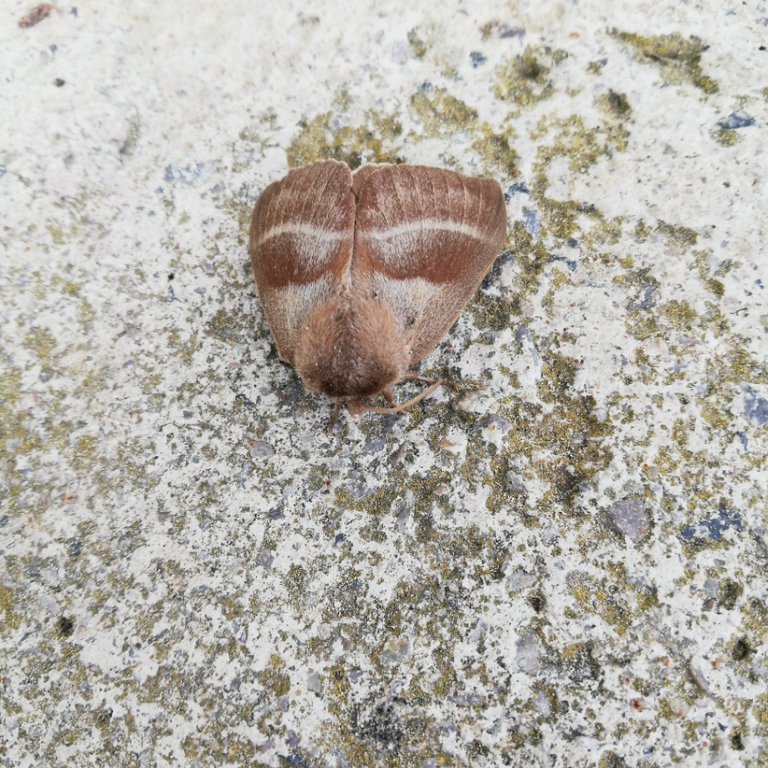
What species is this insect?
Macrothylacia rubi
